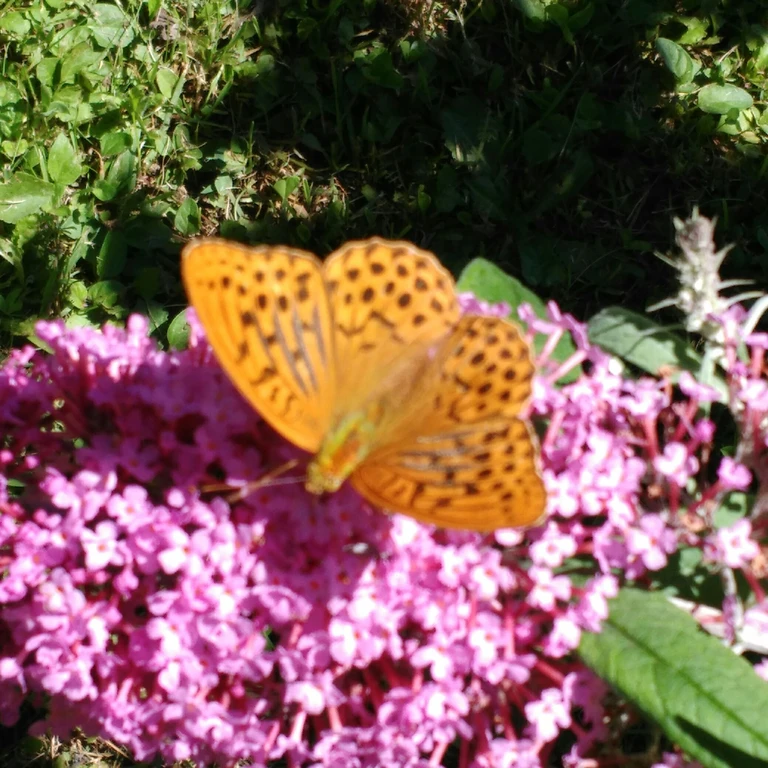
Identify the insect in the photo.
Argynnis paphia
